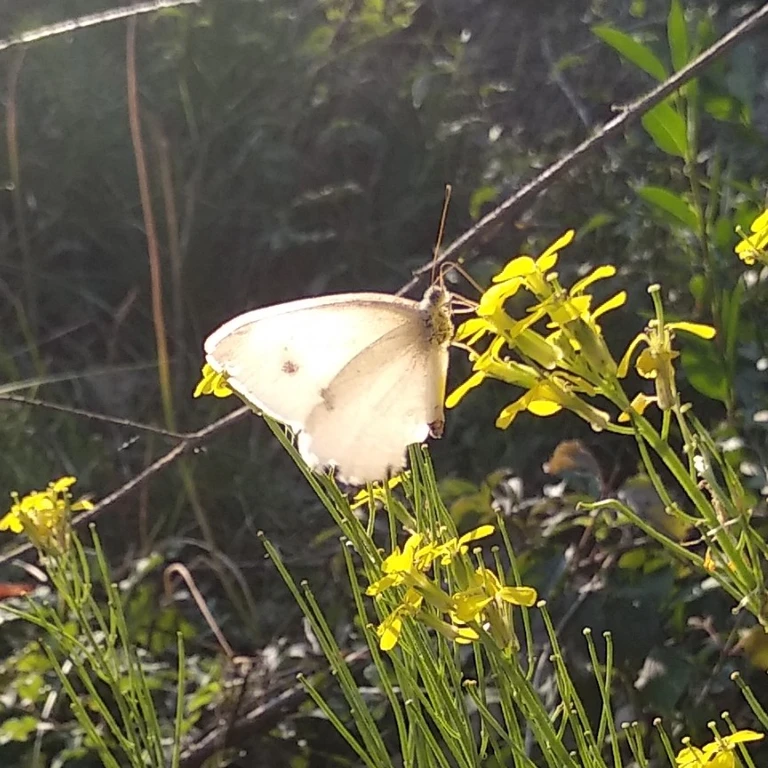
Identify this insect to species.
Pieris rapae
